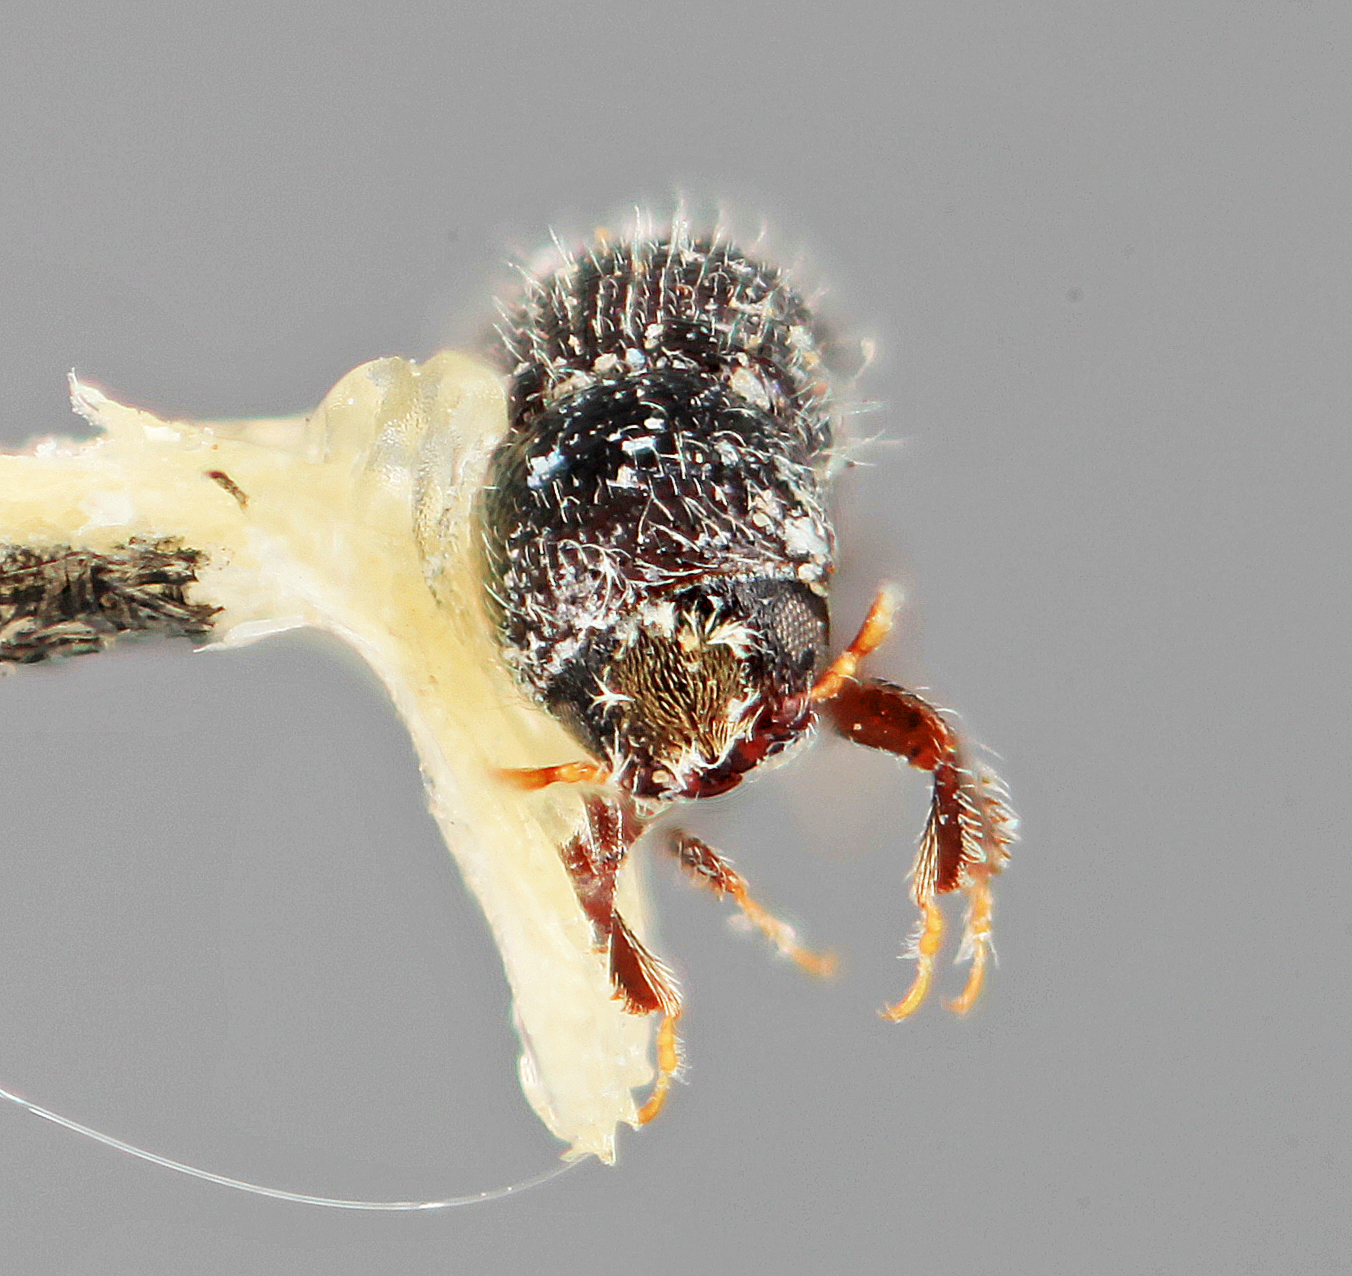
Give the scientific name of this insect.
Dendrocranulus gracilis
